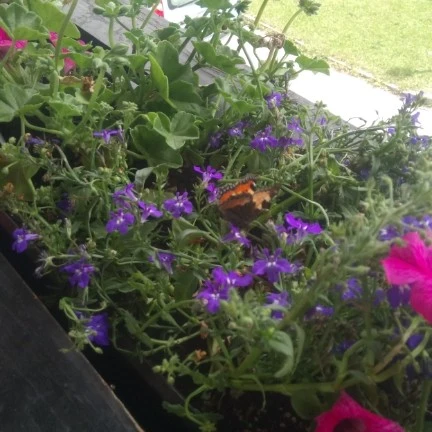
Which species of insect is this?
Aglais urticae
